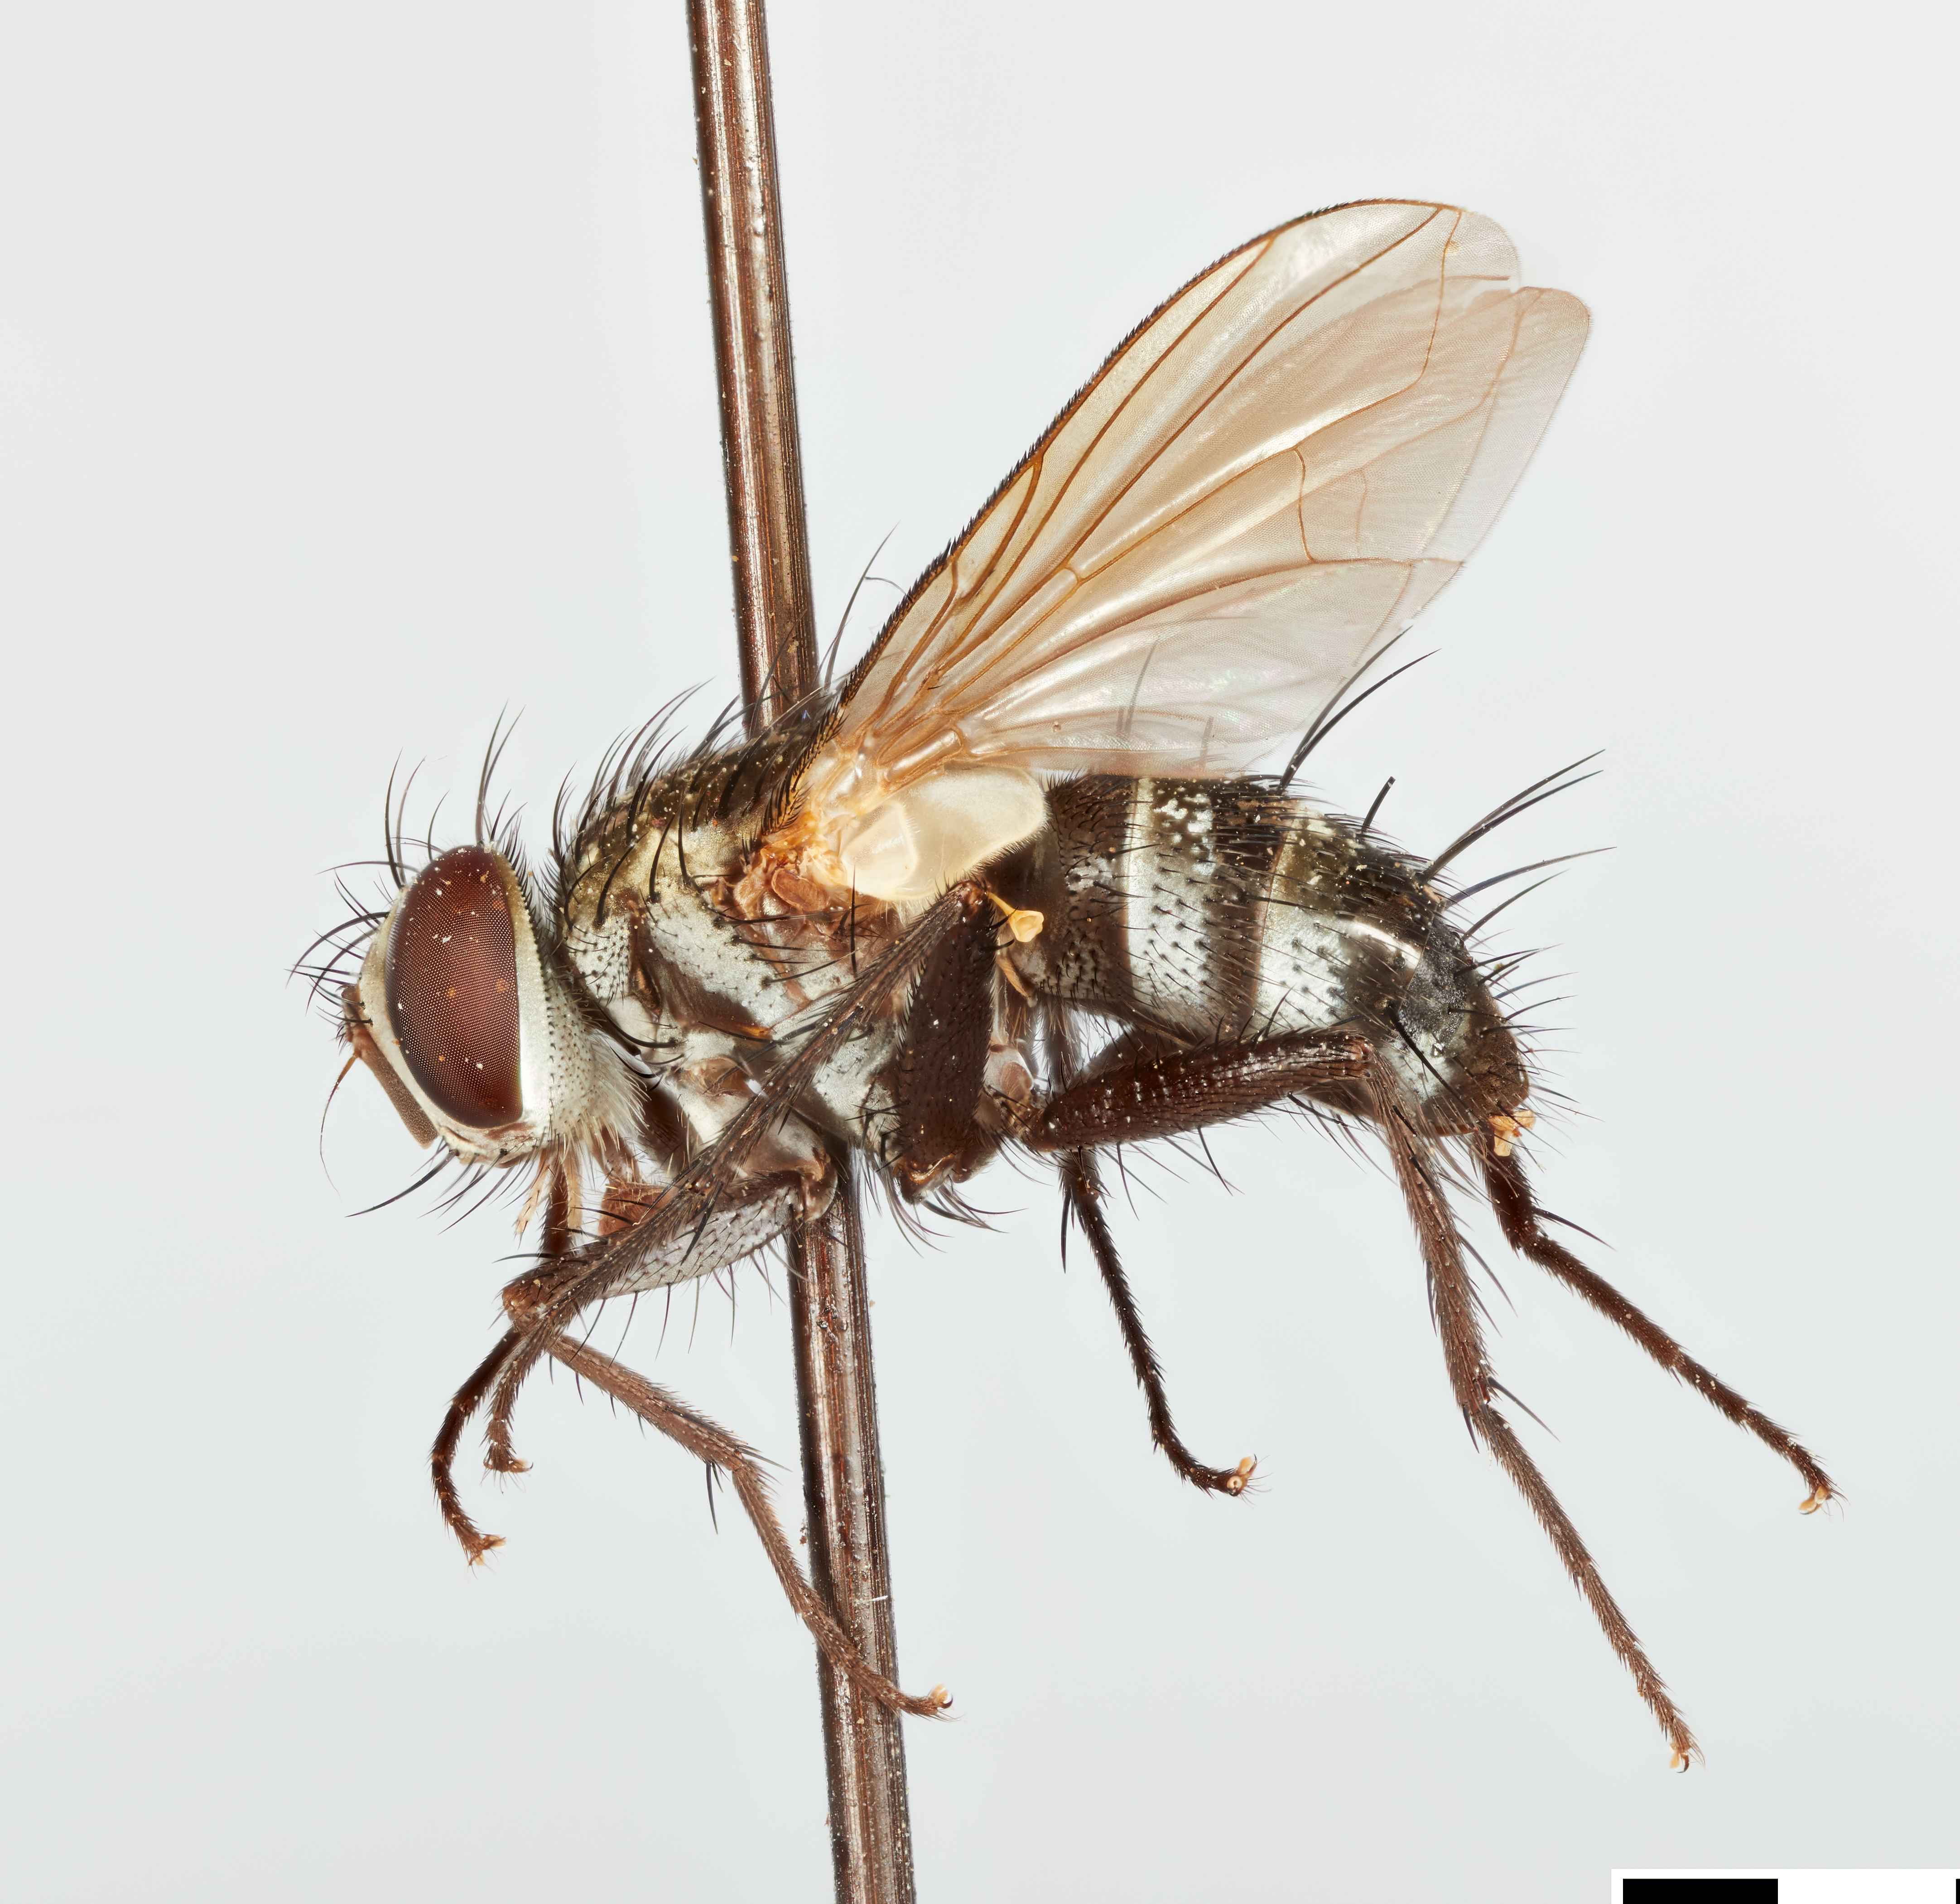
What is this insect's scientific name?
Pygophorinia peruviana
